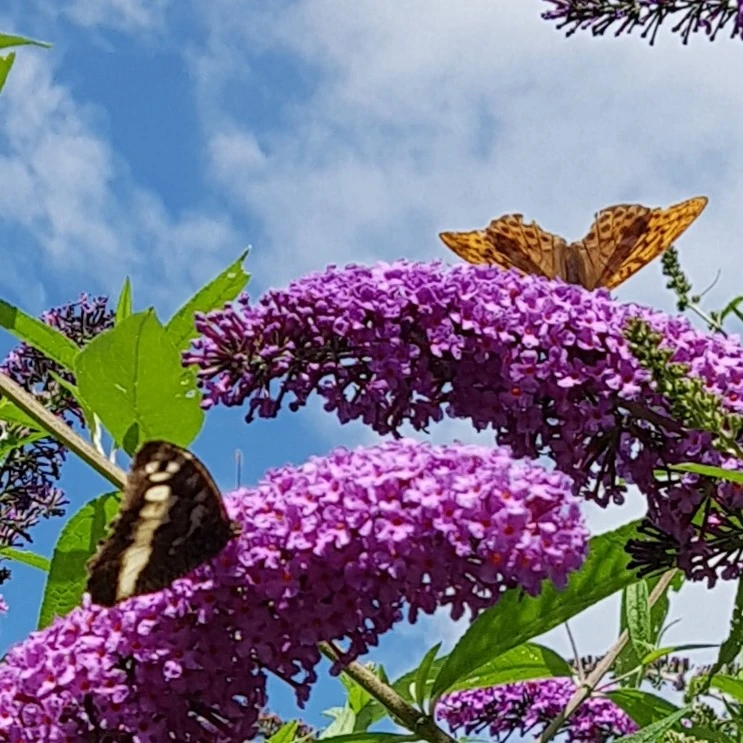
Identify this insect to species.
Brintesia circe
